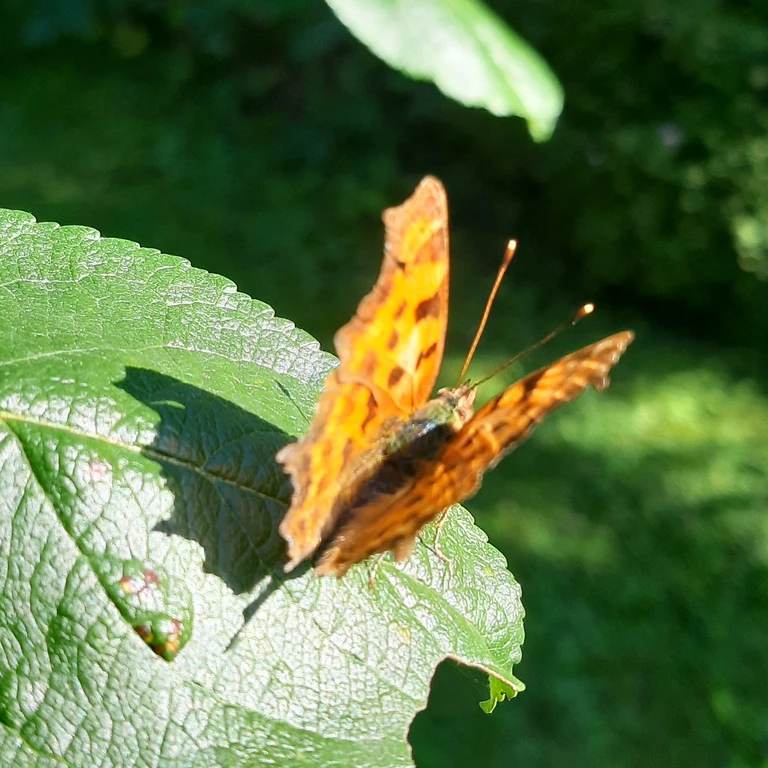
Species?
Polygonia c-album
